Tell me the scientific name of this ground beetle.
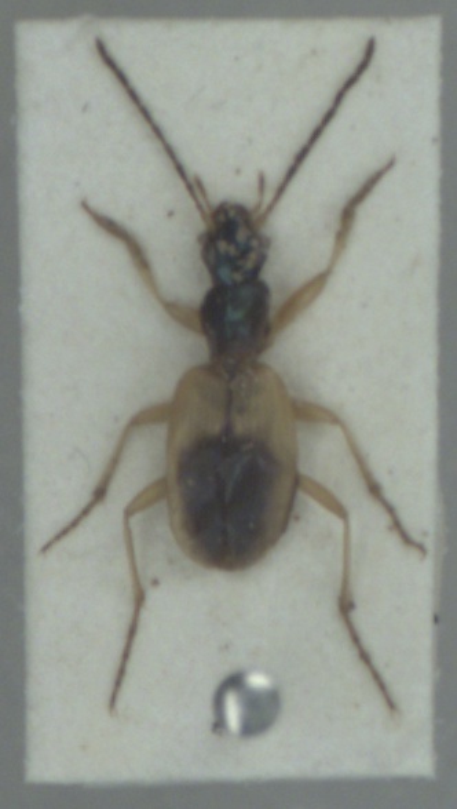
Anchomenus dorsalis
